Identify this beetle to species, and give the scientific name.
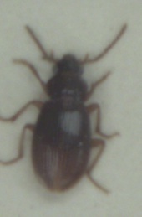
Bradycellus sharpi
